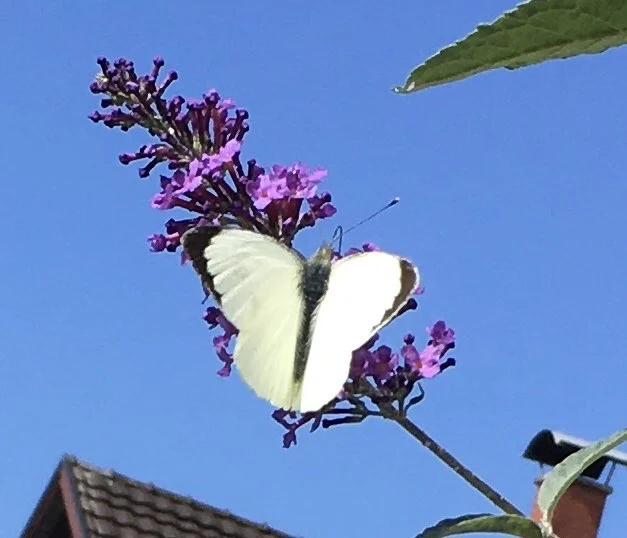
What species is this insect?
Pieris brassicae
